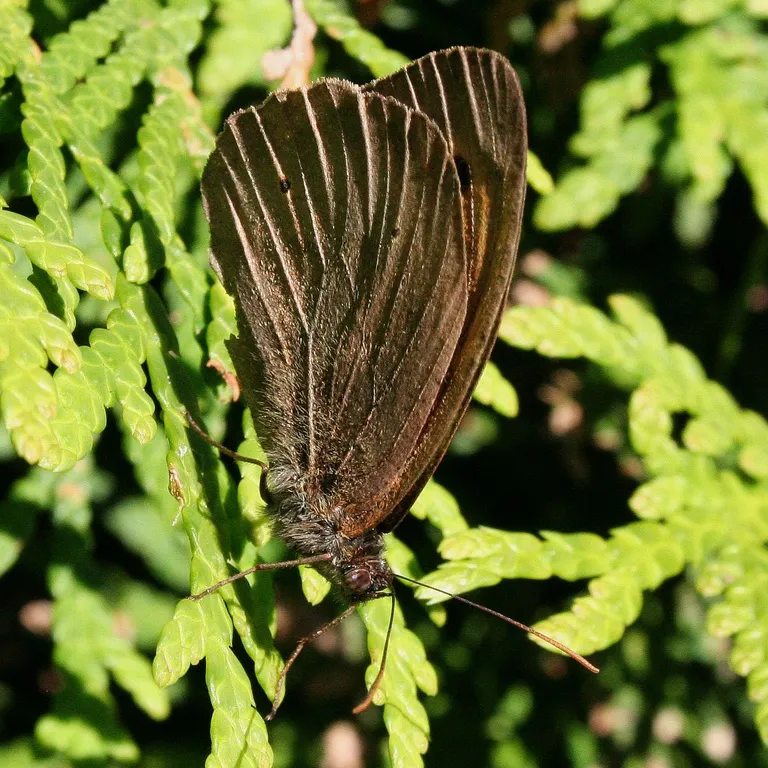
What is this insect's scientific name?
Maniola jurtina
